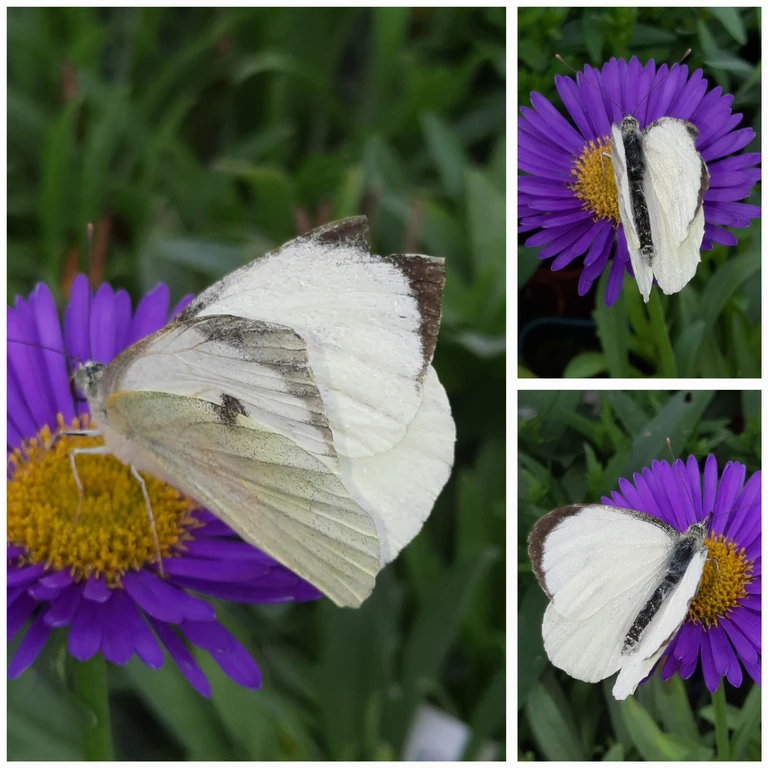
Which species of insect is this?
Pieris brassicae
